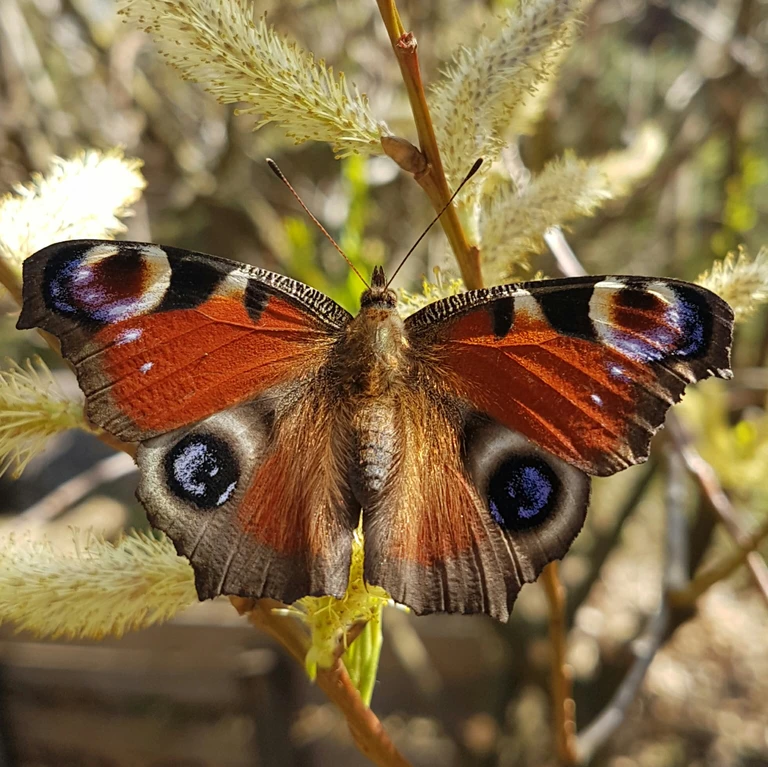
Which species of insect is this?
Aglais io
